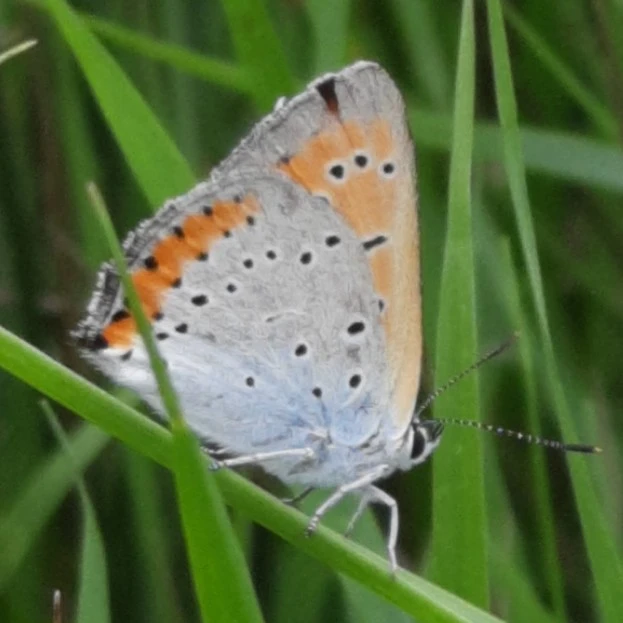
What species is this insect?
Lycaena dispar
